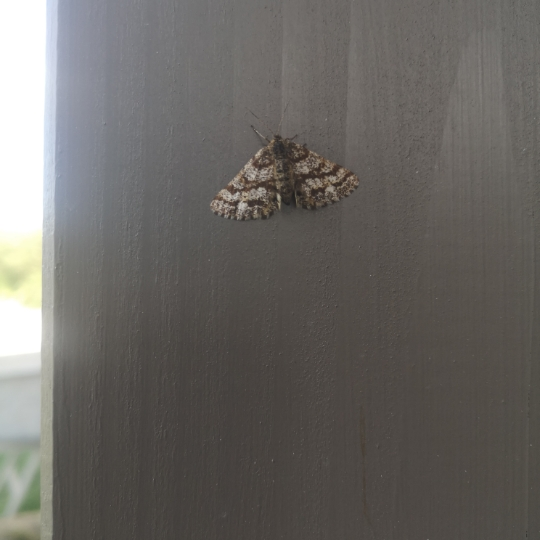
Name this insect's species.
Ematurga atomaria
